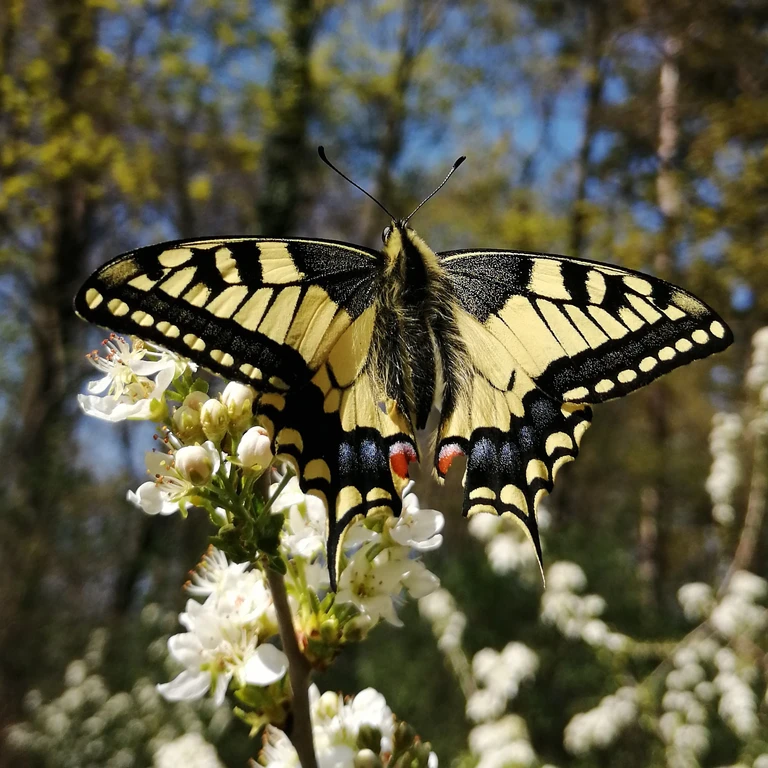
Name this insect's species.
Papilio machaon
